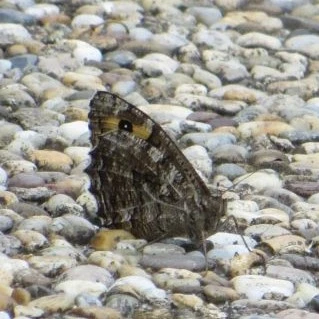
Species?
Hipparchia semele
